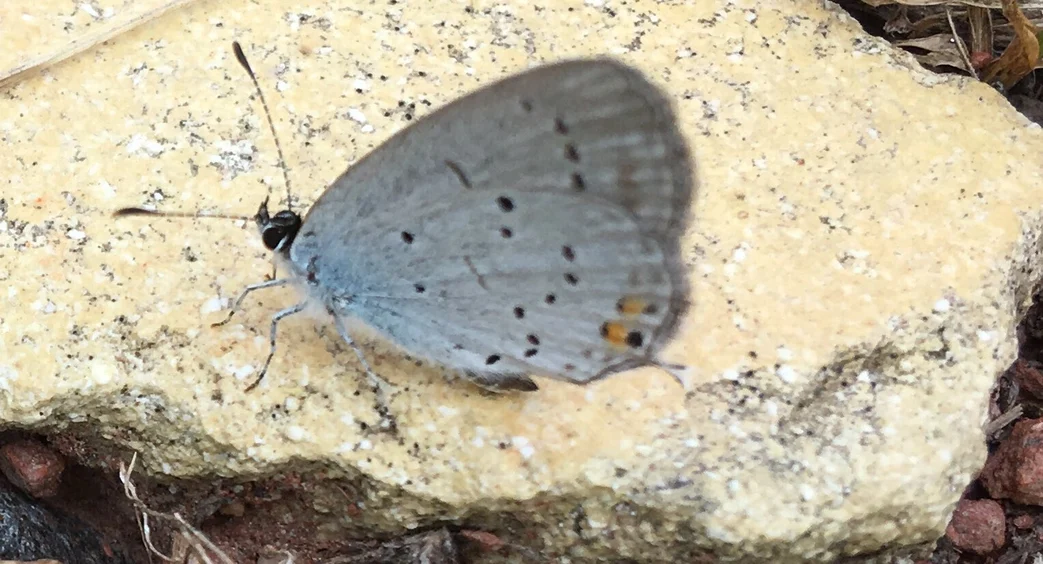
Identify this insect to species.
Cupido argiades (also Elkalyce argiades)
